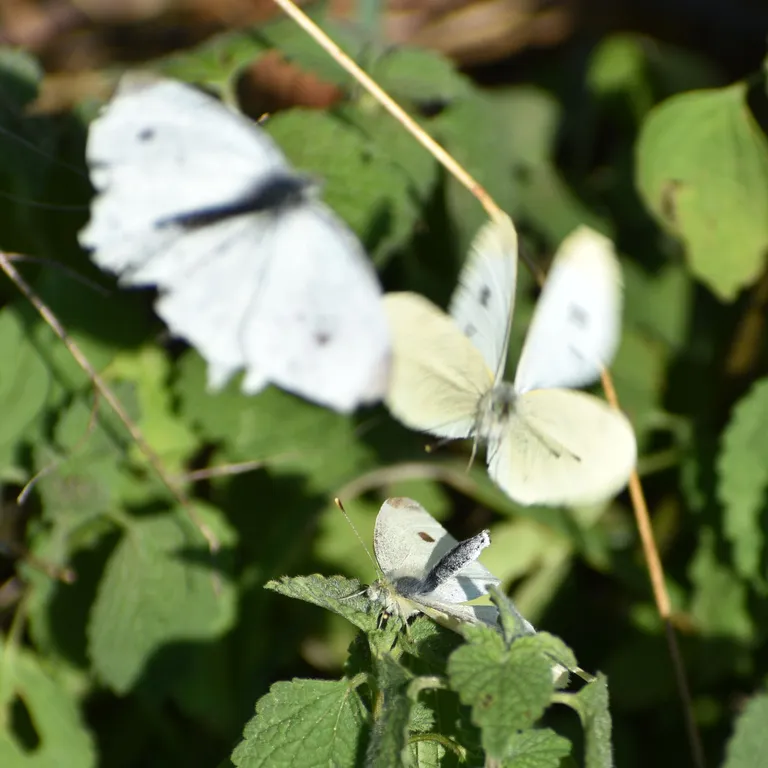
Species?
Pieris rapae
